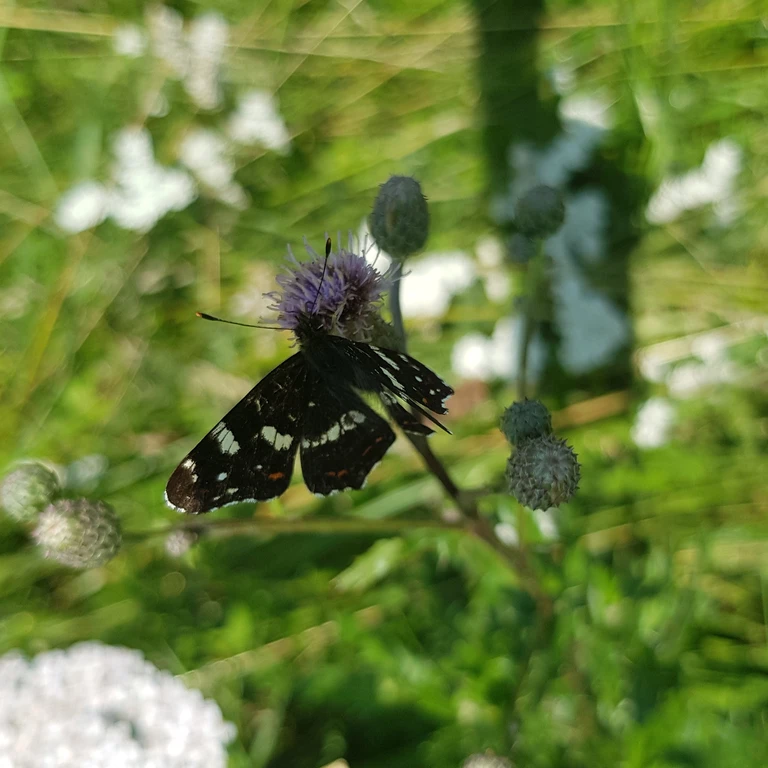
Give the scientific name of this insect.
Araschnia levana
